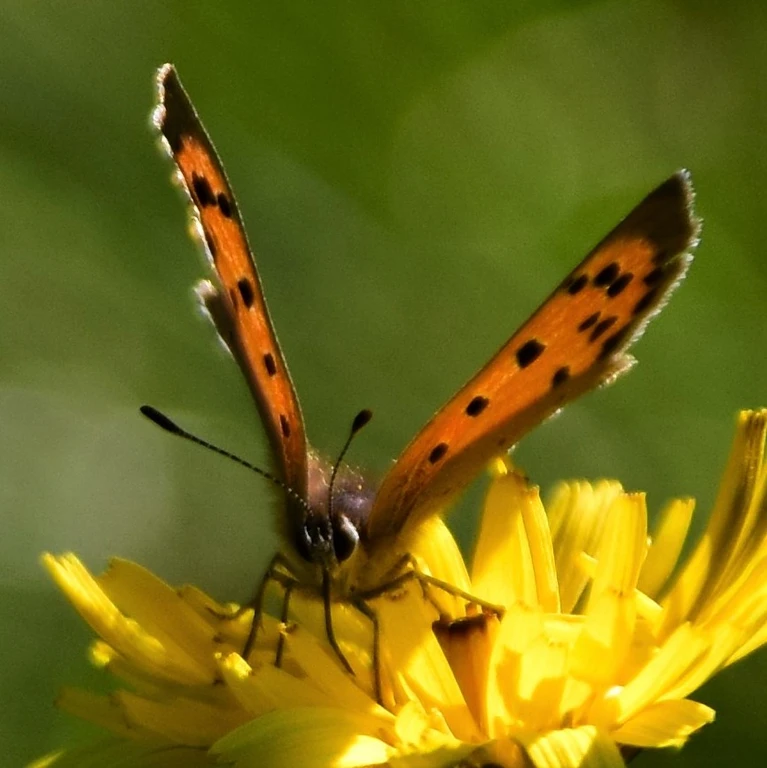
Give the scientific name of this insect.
Lycaena phlaeas
